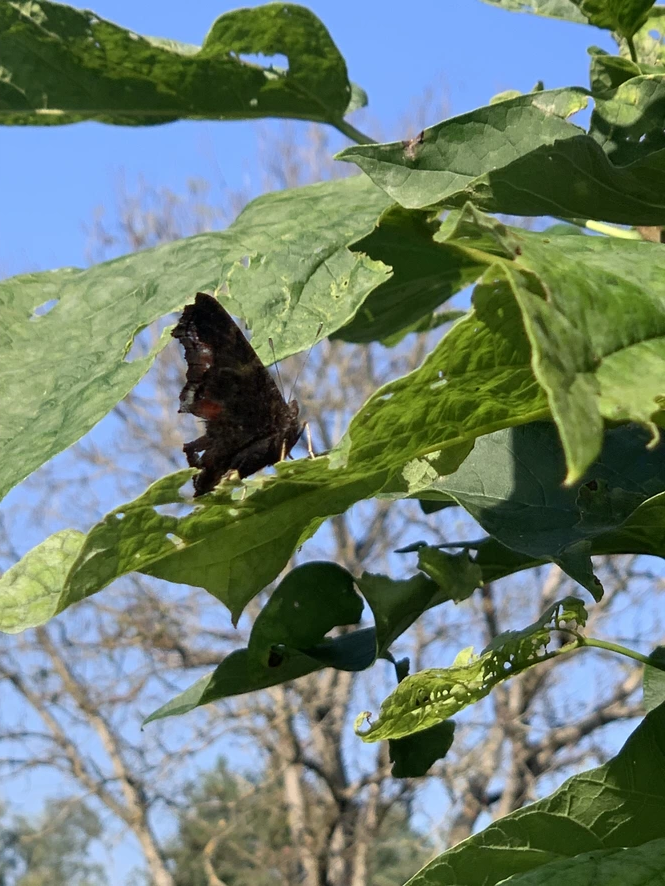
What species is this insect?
Aglais io
